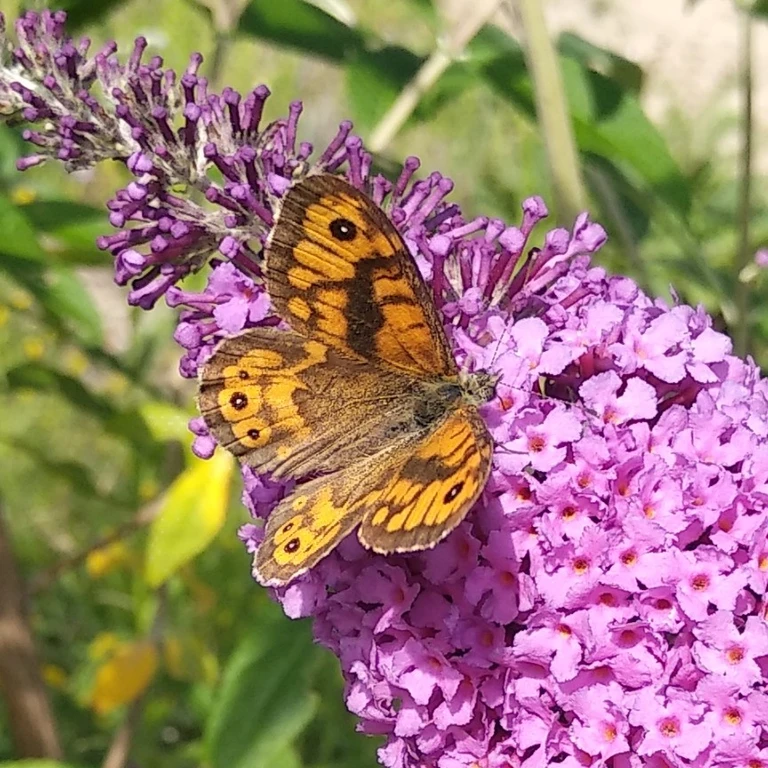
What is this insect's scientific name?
Lasiommata megera (also Pararge megera)
